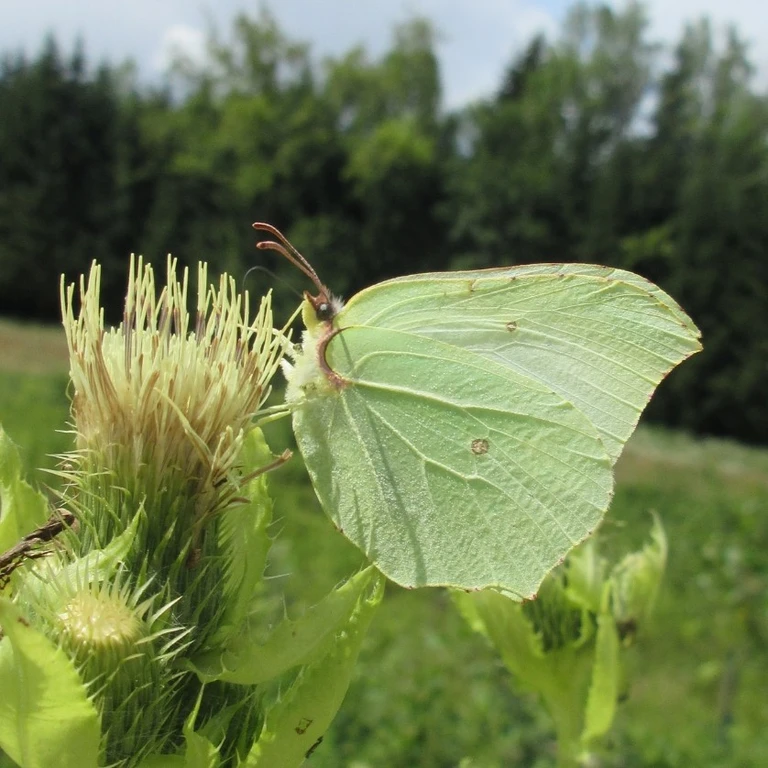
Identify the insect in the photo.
Gonepteryx rhamni
